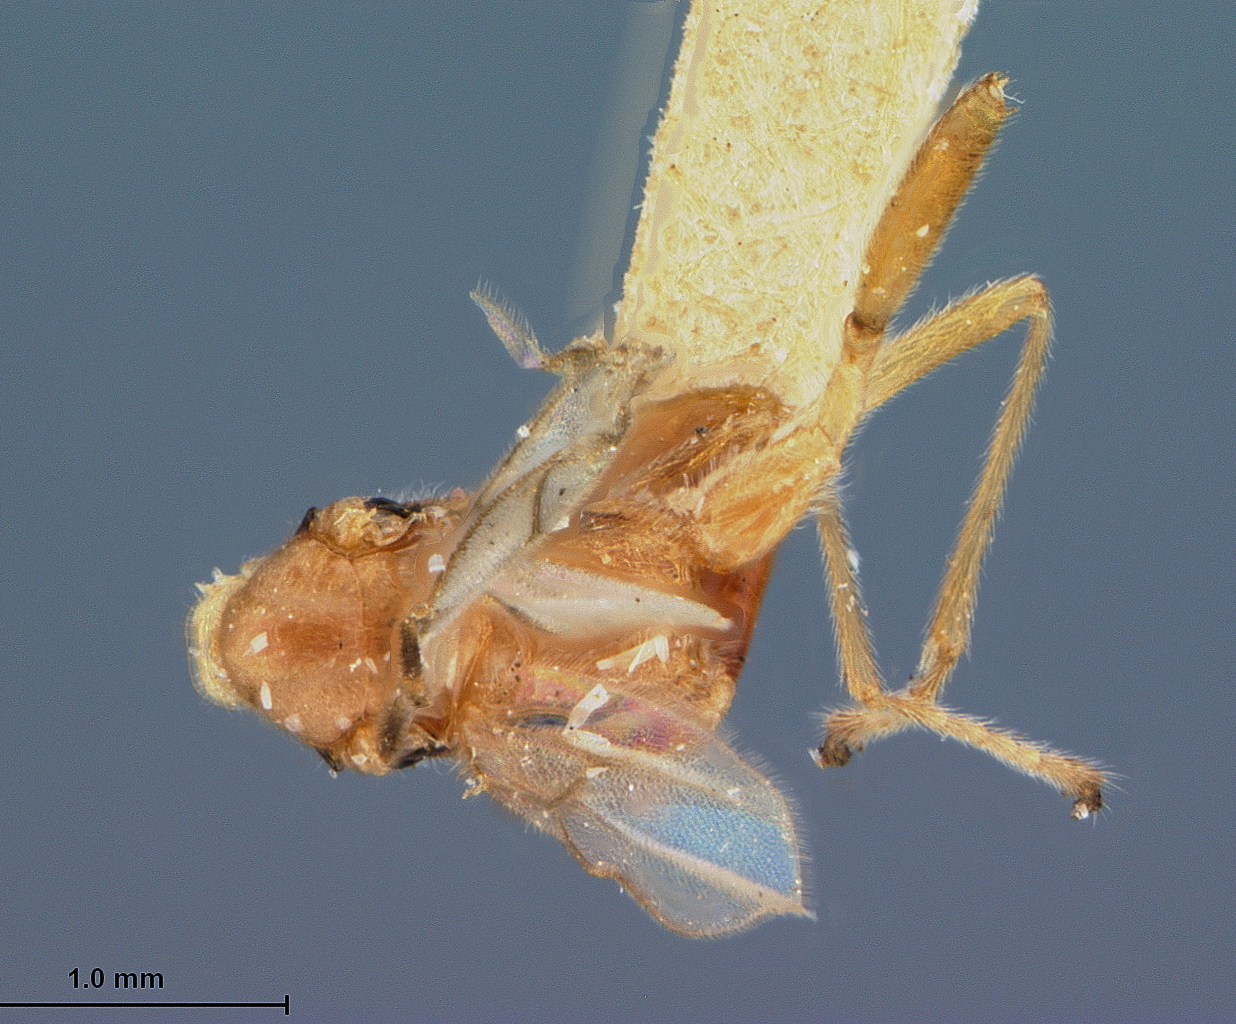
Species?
Rhogas mimicus
